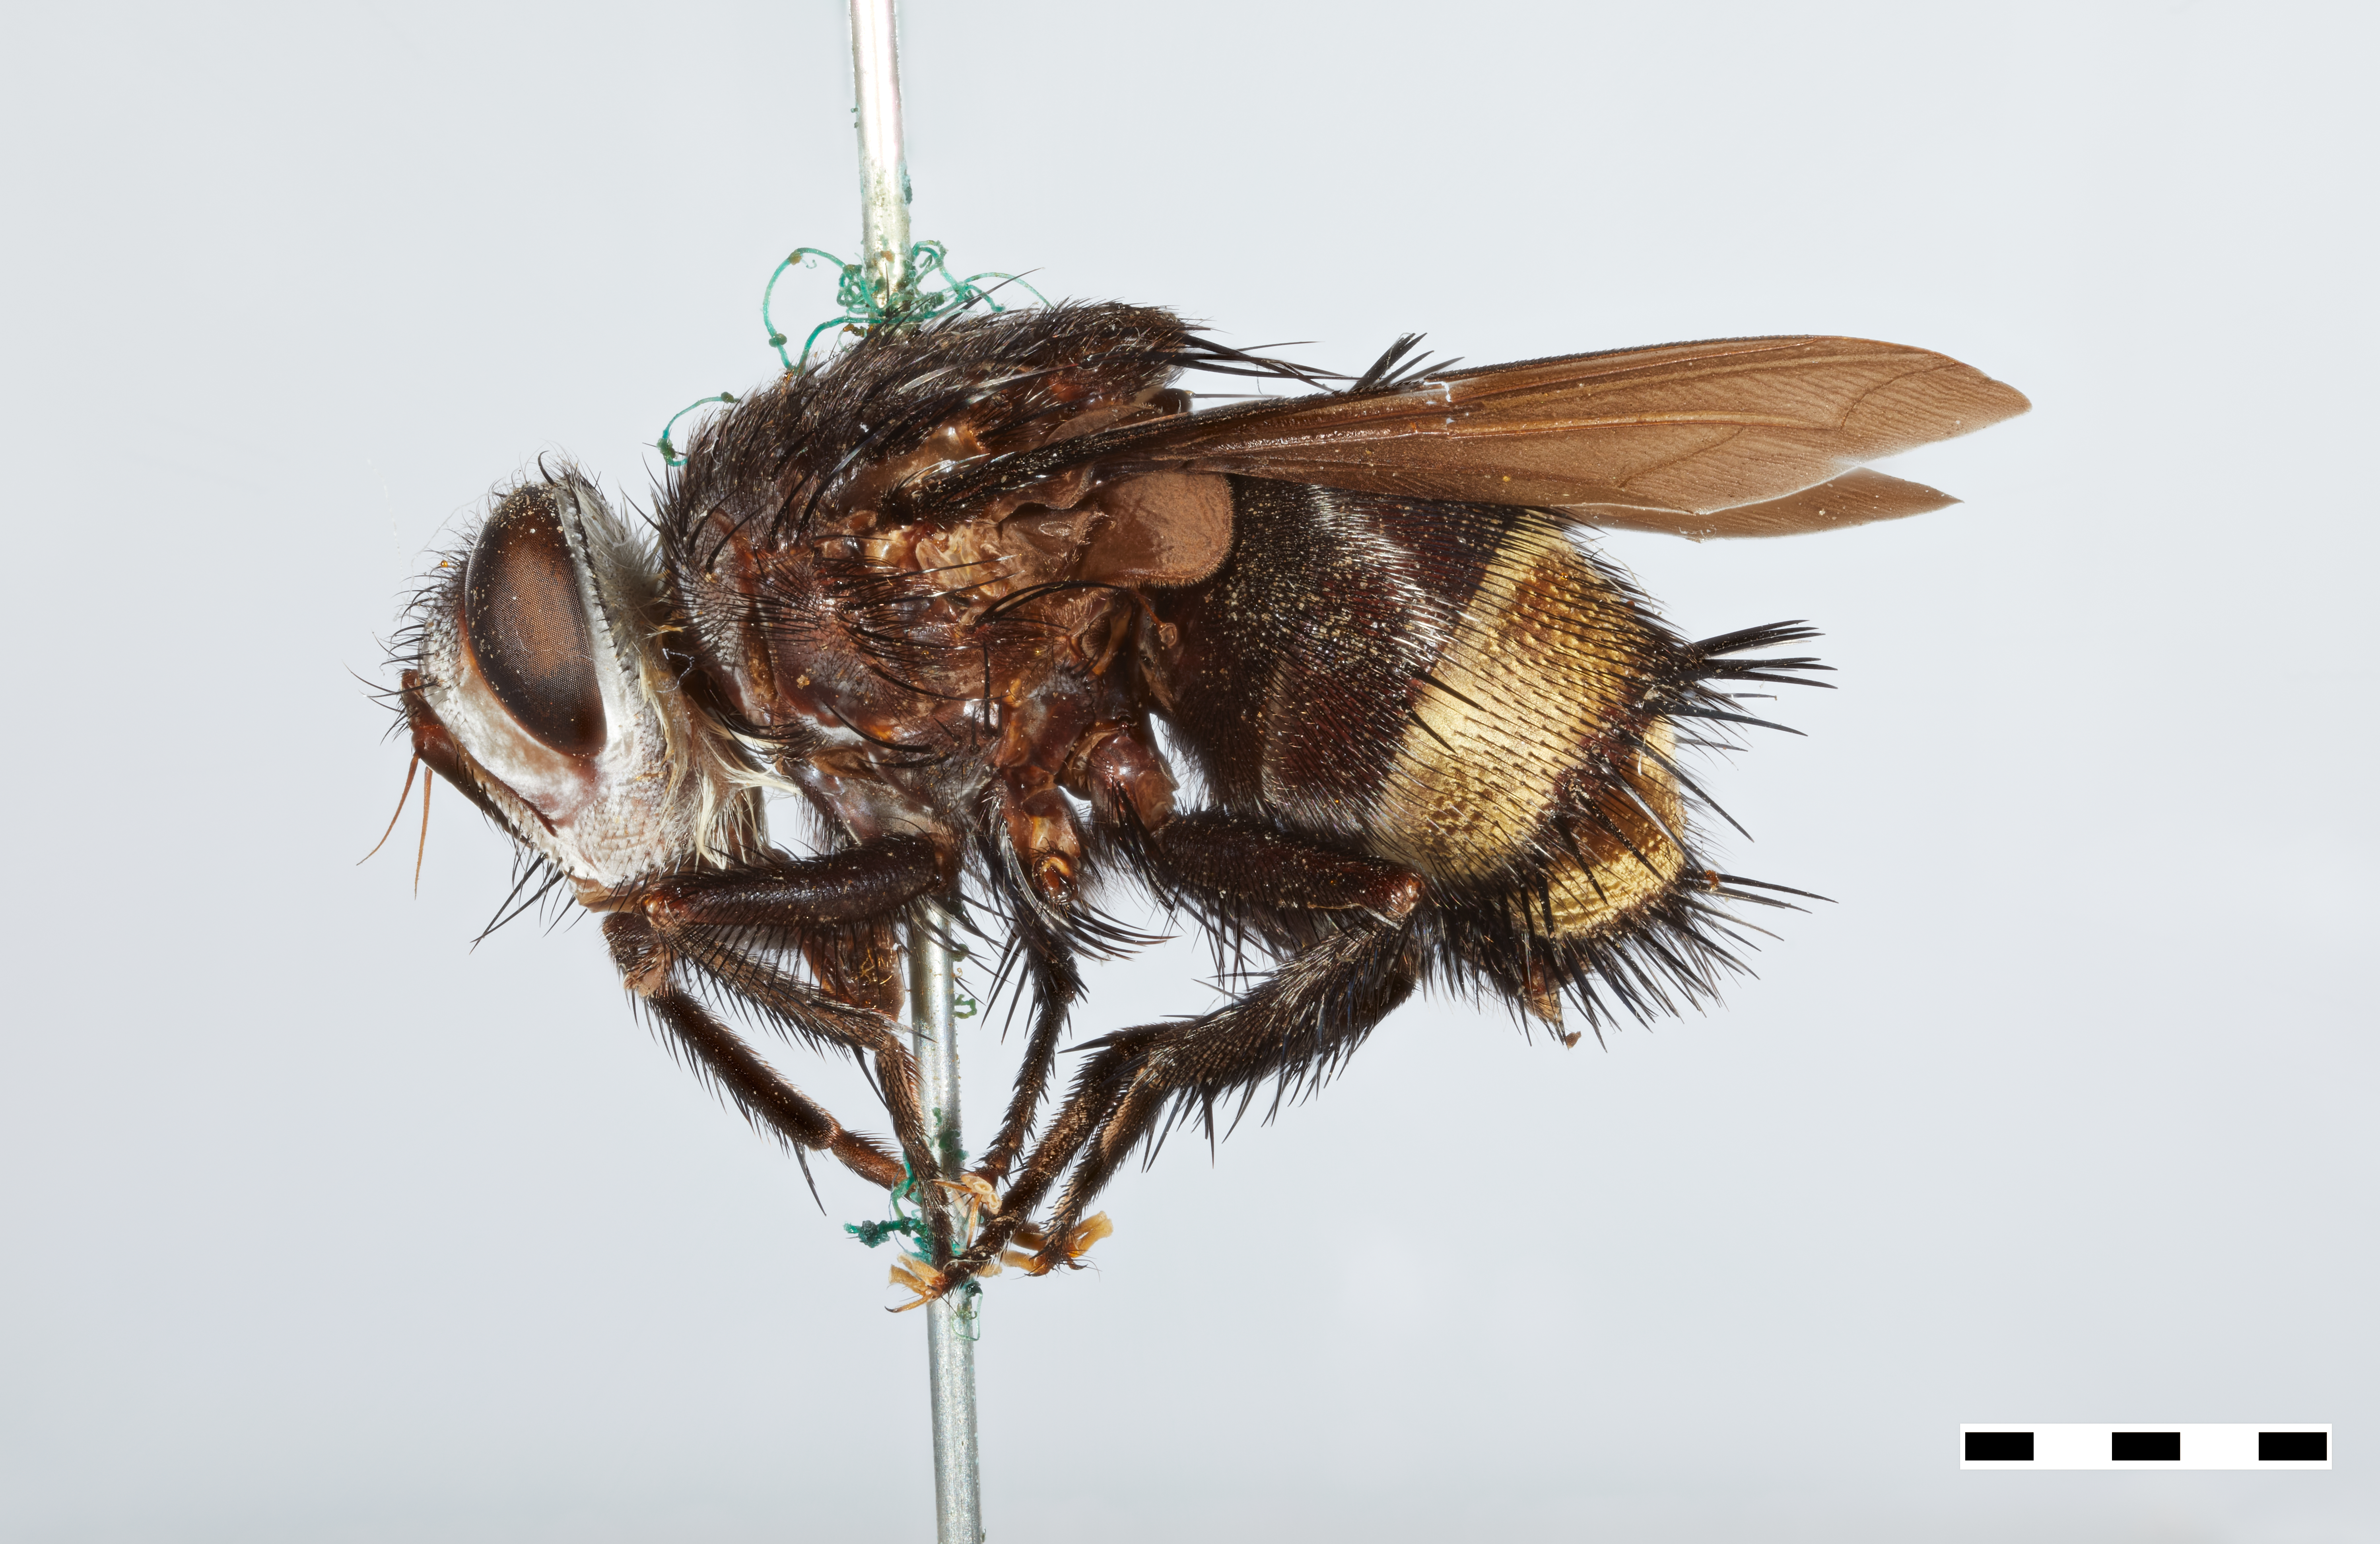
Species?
Belvosia orion
